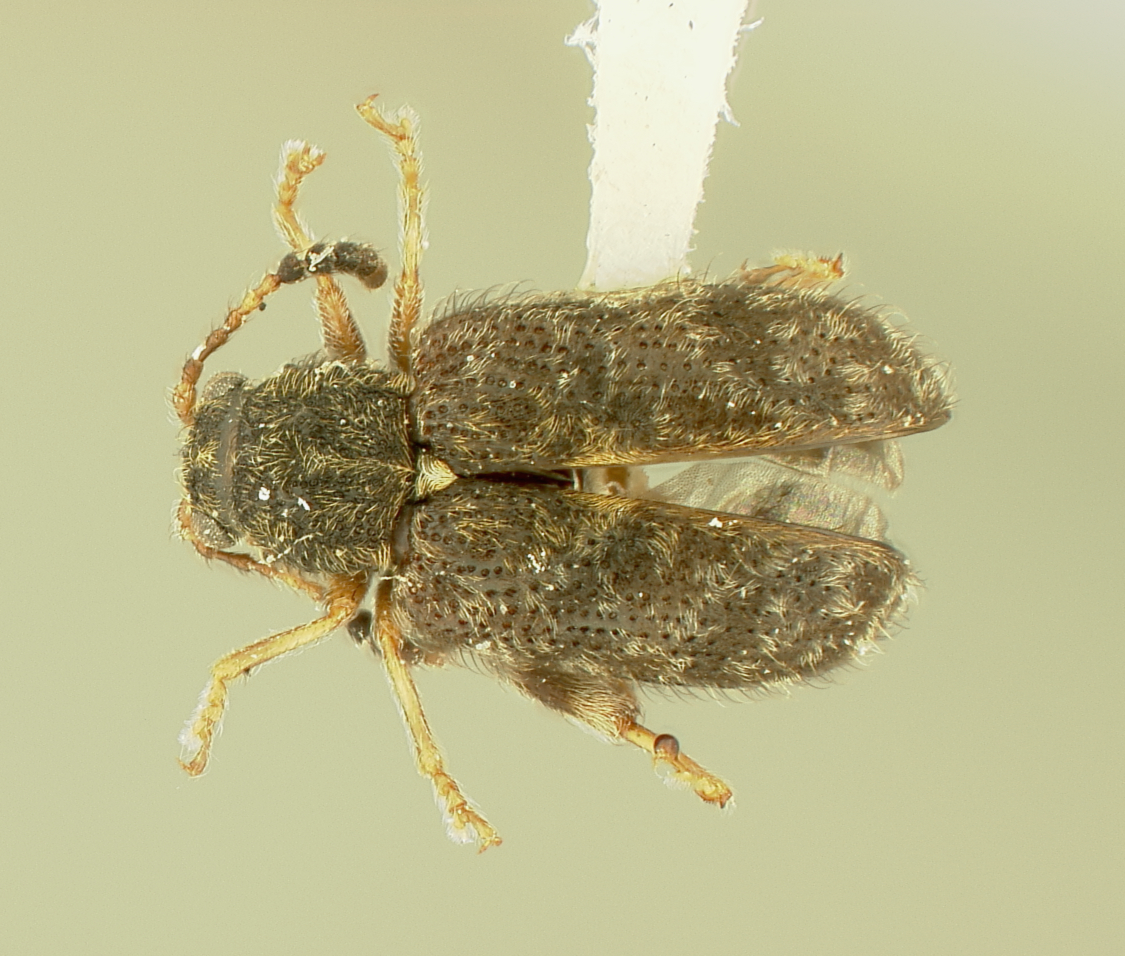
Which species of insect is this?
Distigmoptera chrysodaedala
